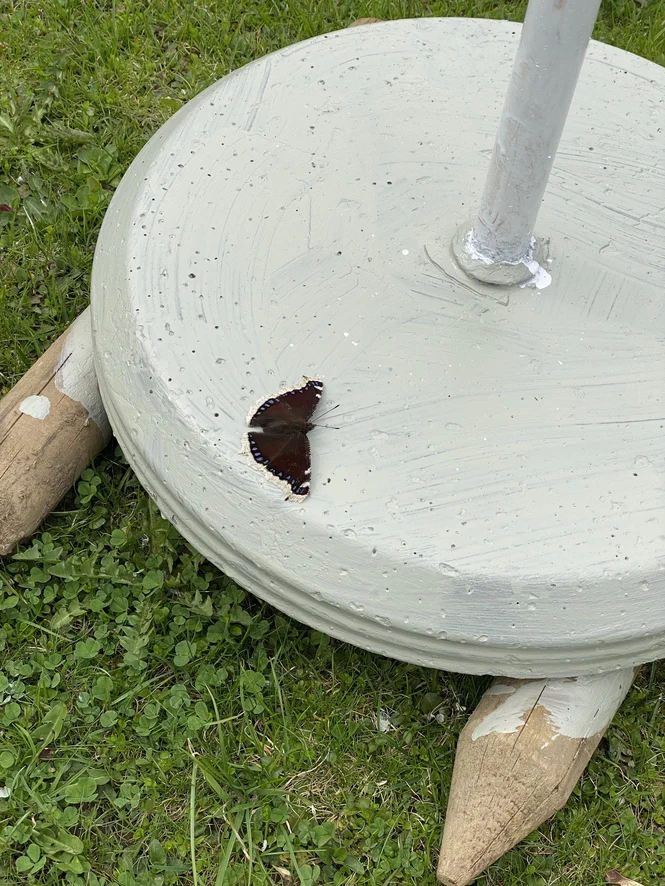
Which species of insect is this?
Nymphalis antiopa
